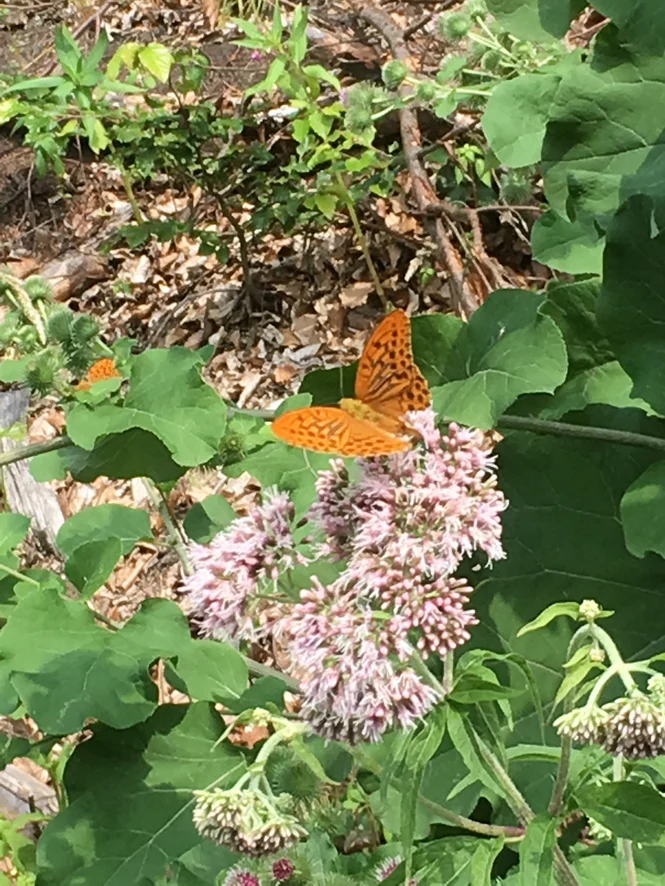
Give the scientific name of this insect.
Argynnis paphia
